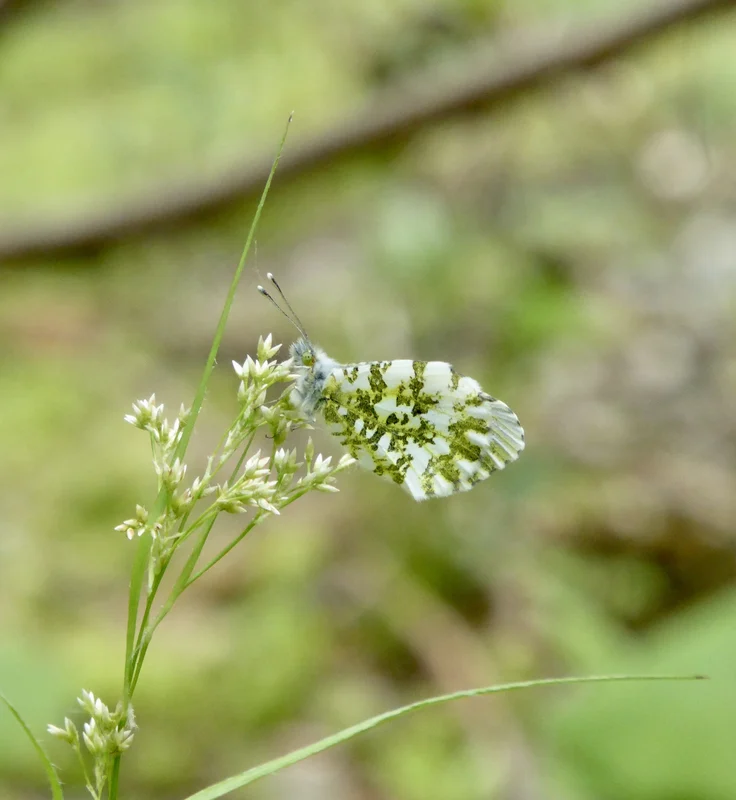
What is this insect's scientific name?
Anthocharis cardamines
